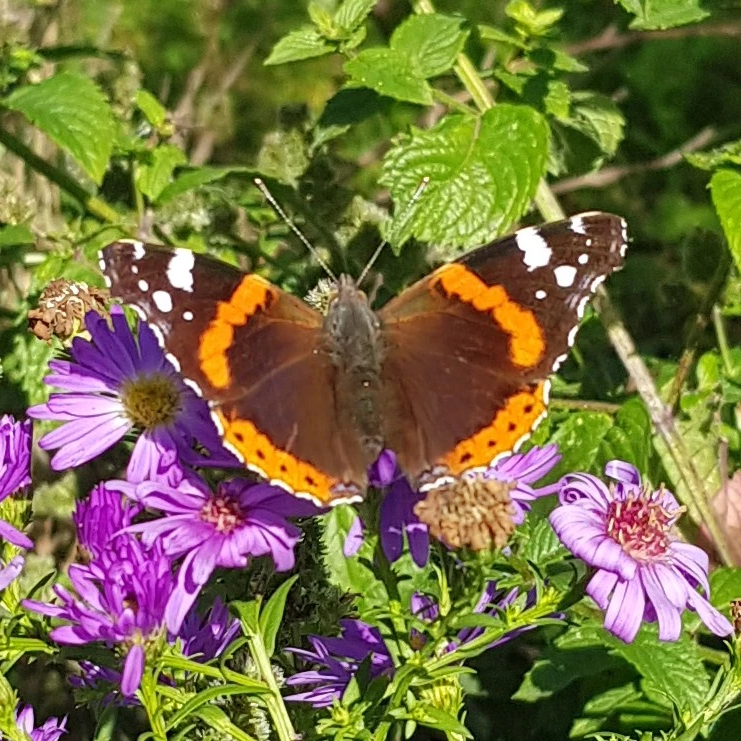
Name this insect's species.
Vanessa atalanta
